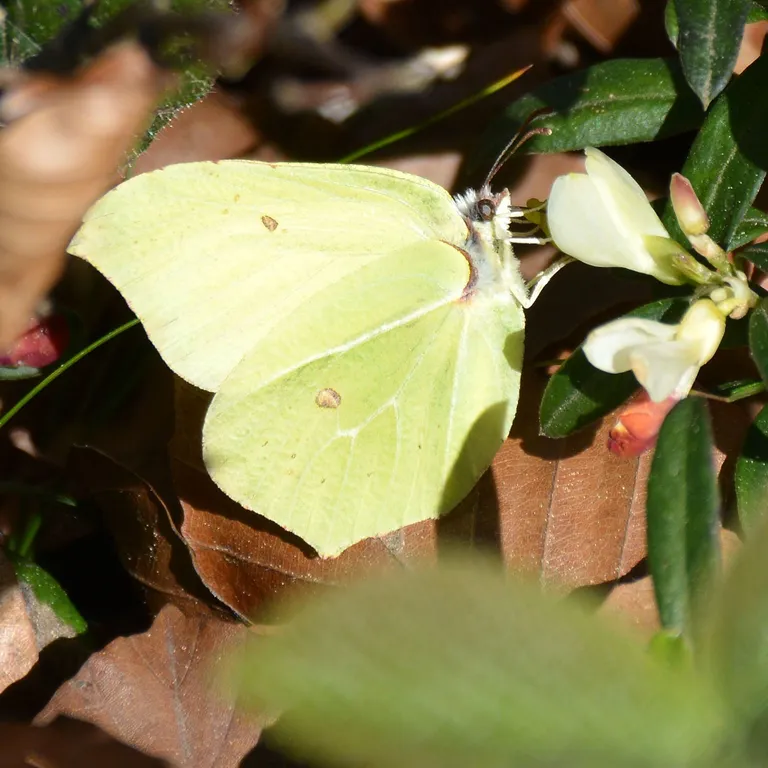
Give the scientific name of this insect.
Gonepteryx rhamni
